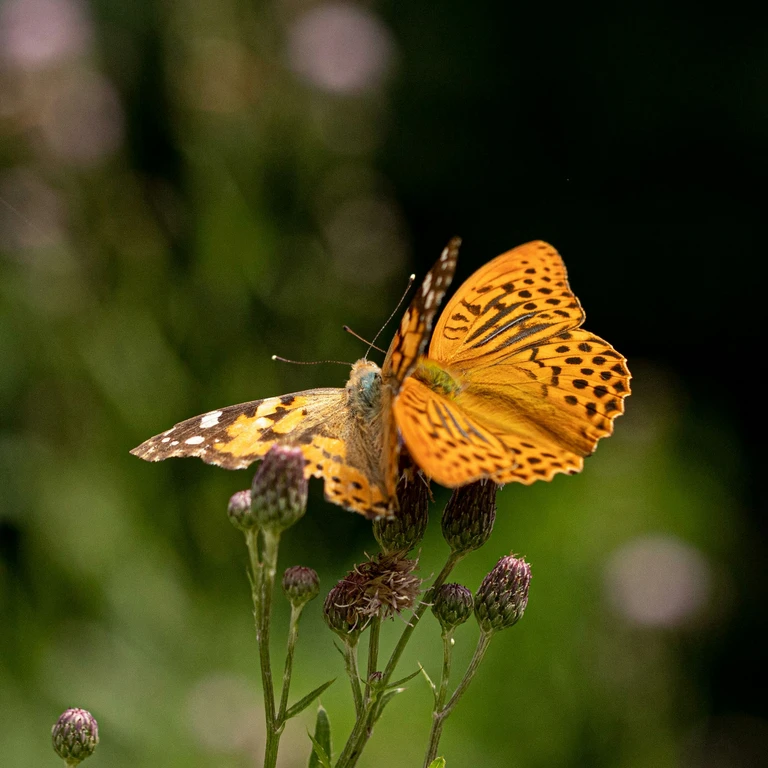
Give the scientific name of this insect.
Vanessa cardui
